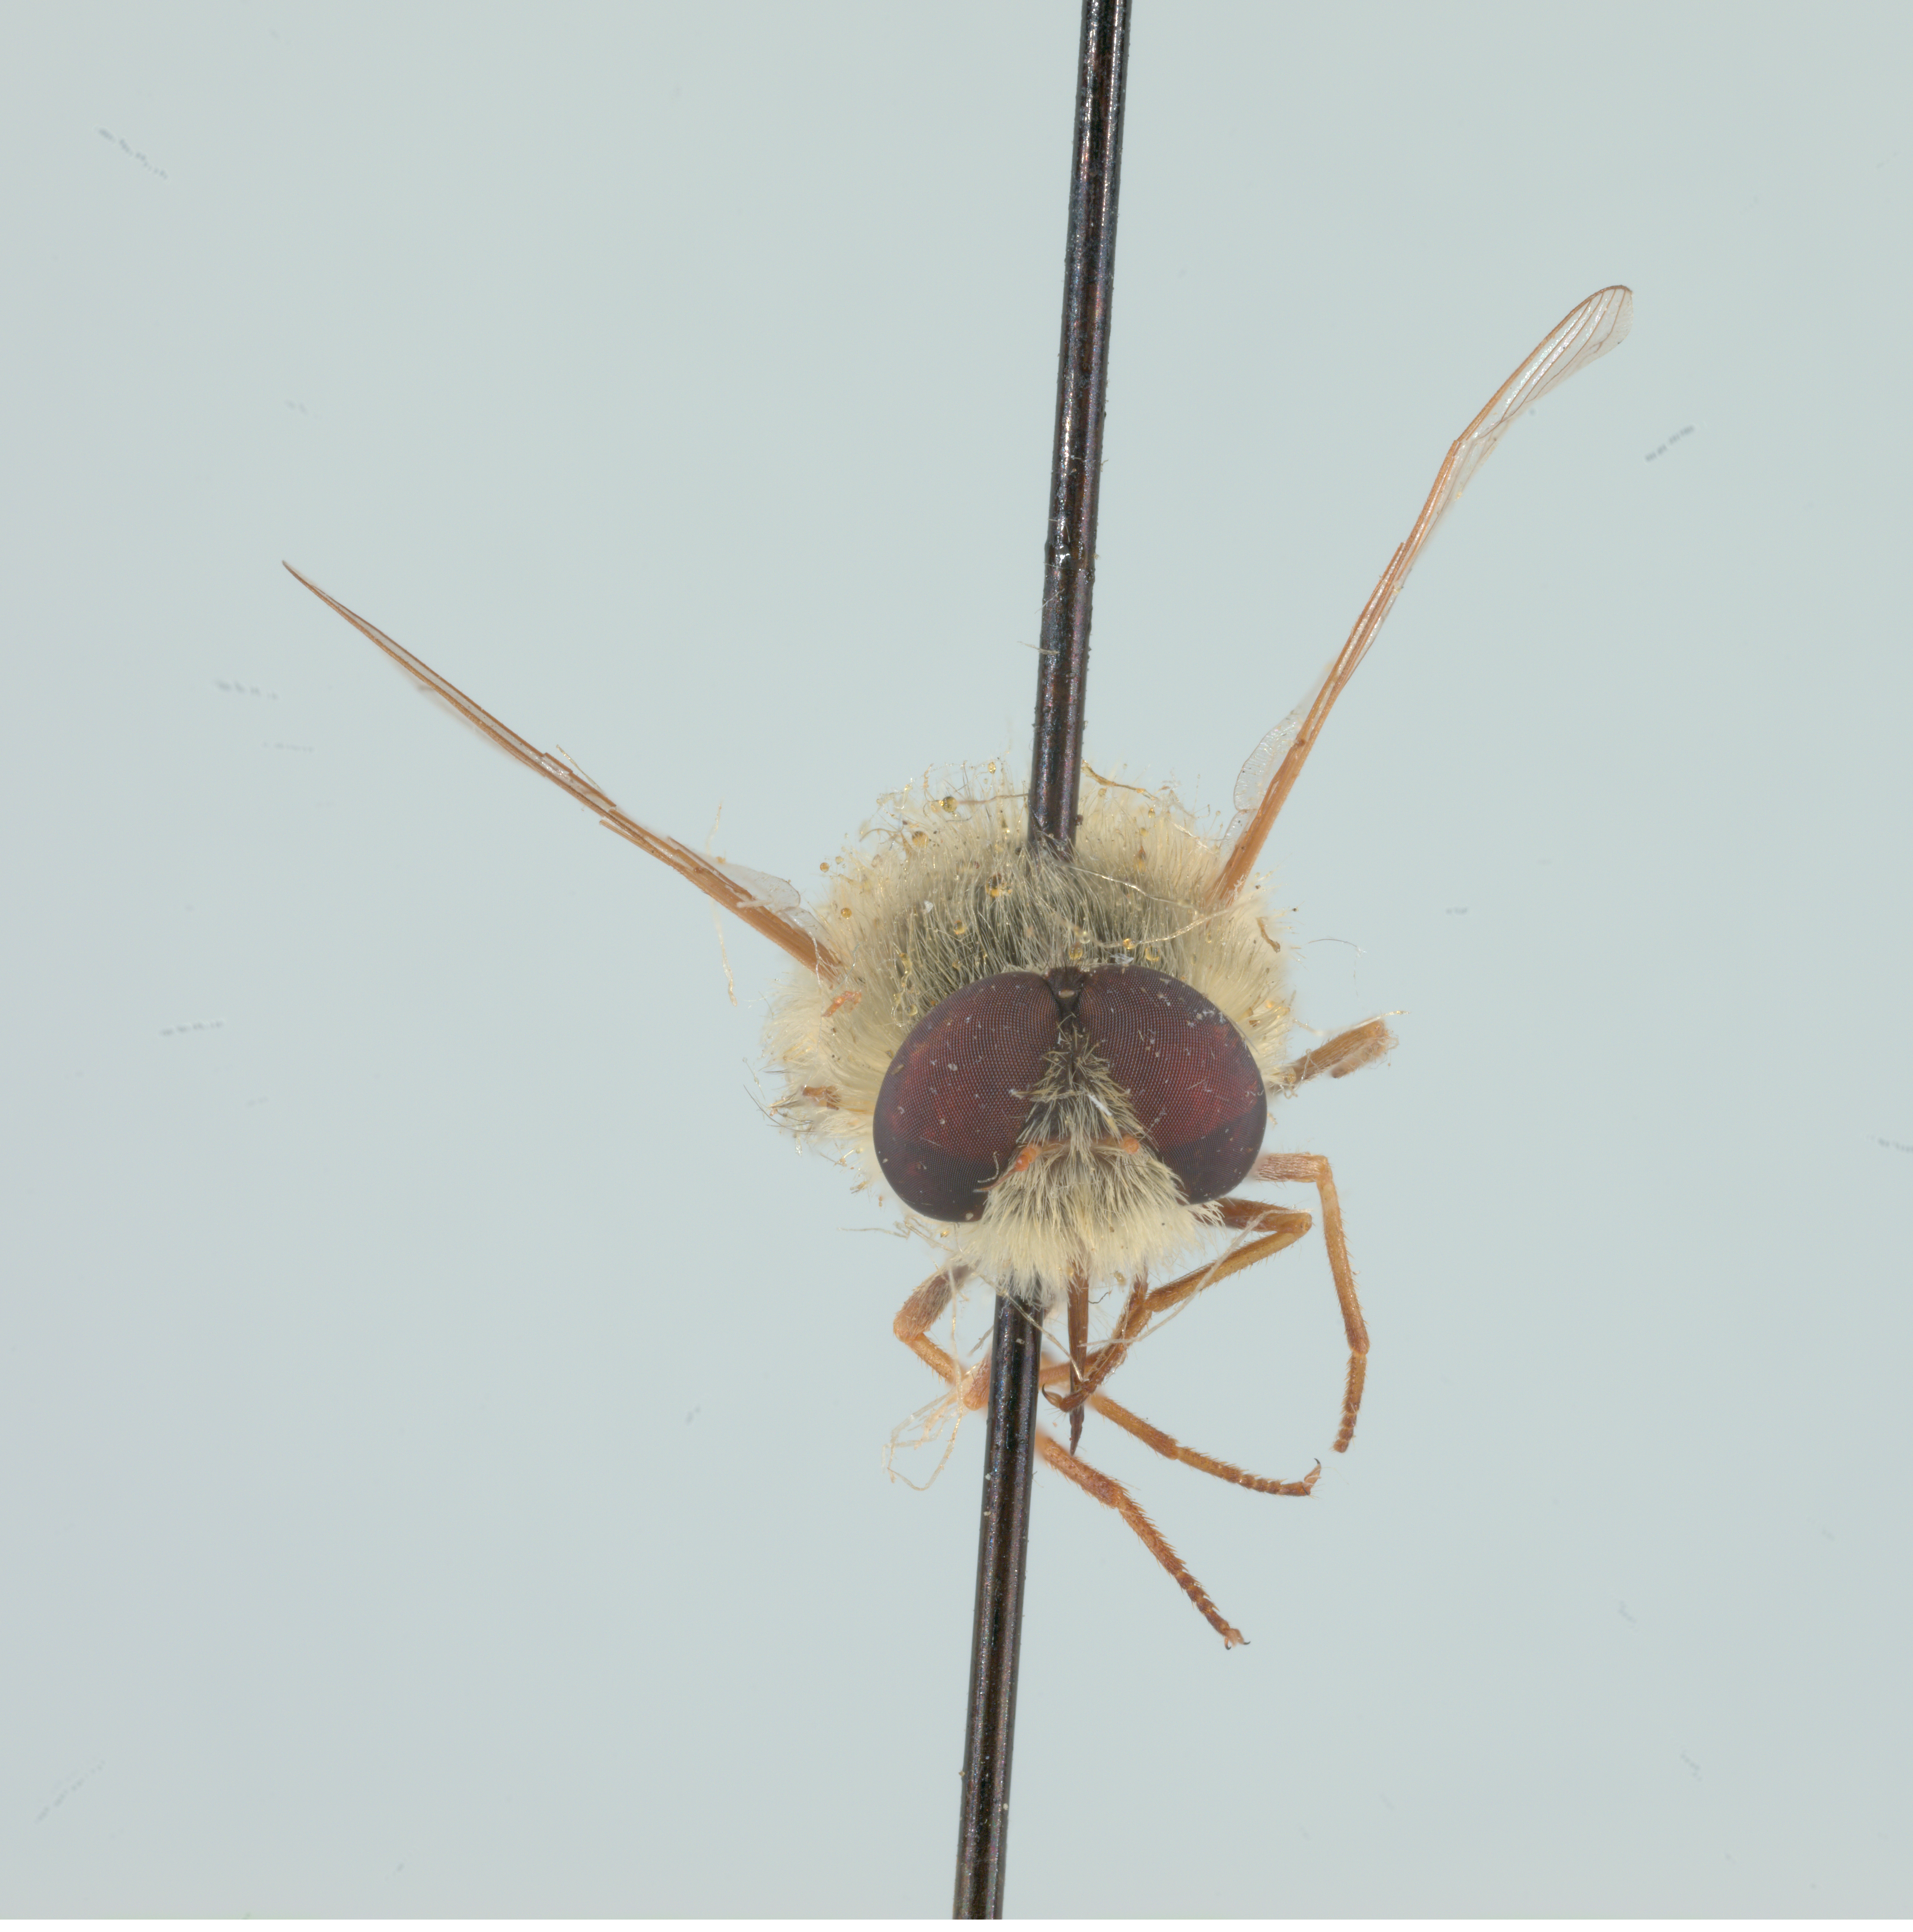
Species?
Neorhynchocephalus sackenii
